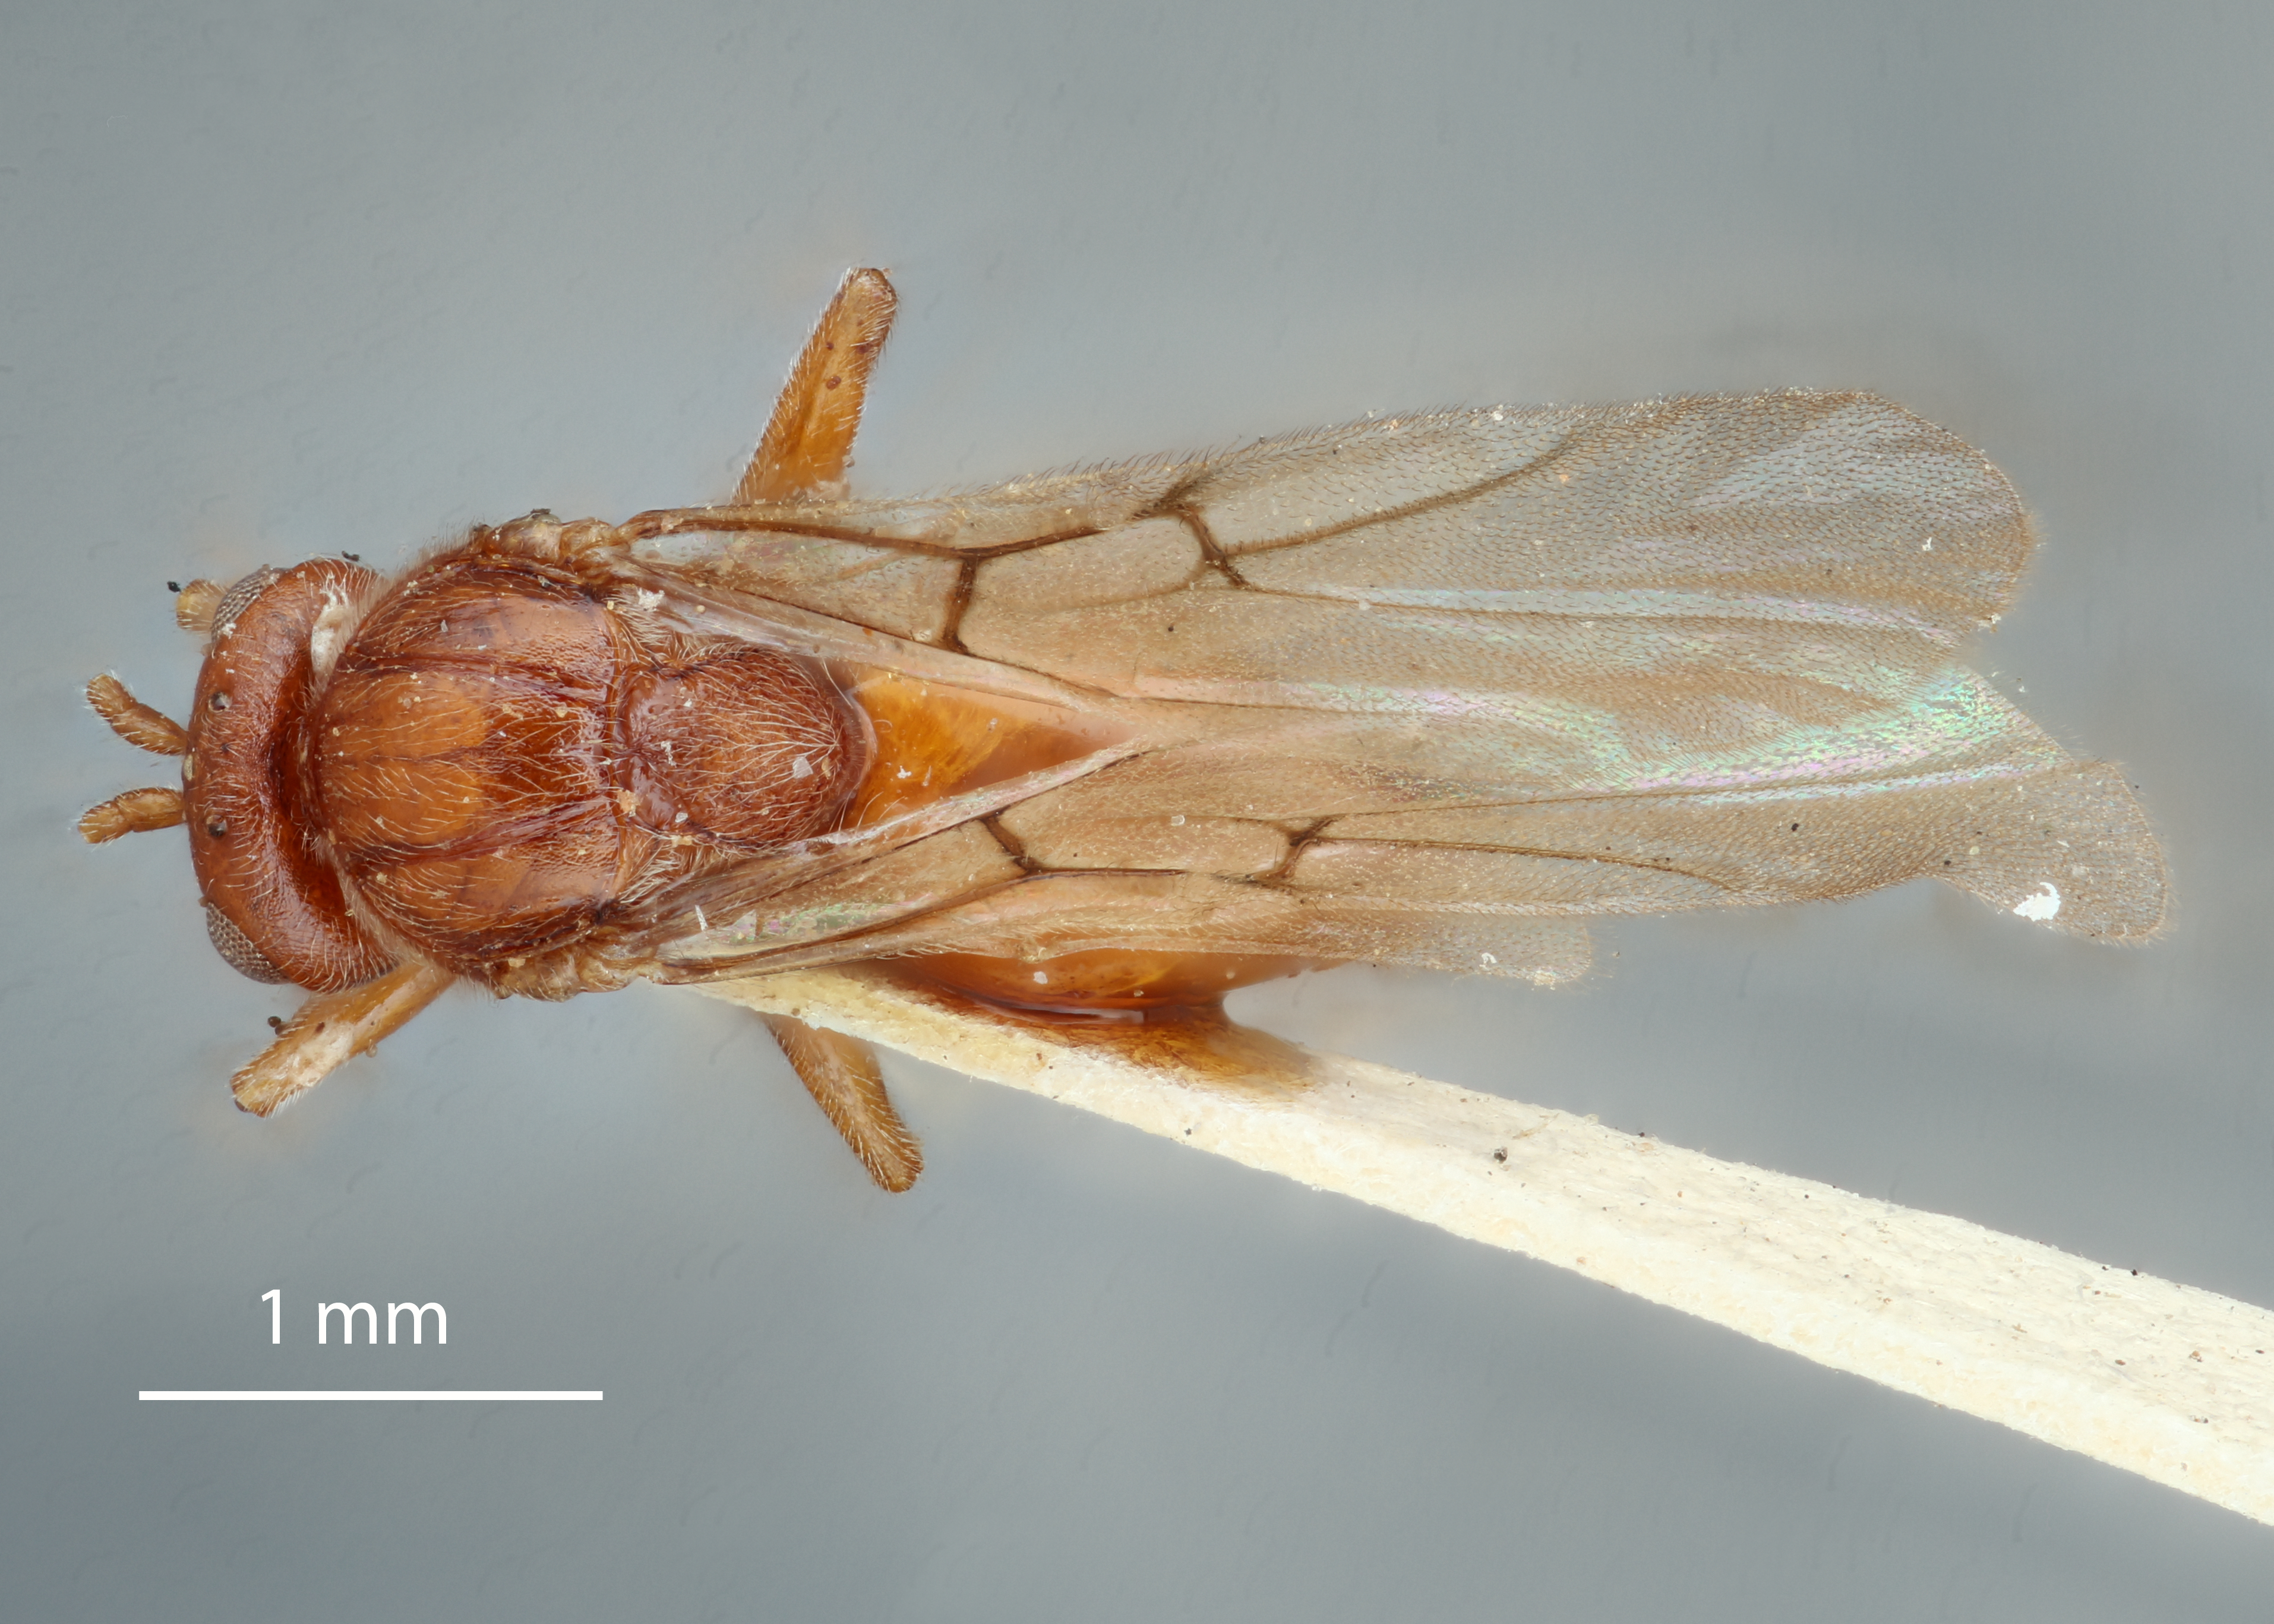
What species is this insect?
Callirhytis vaccinifoliae
